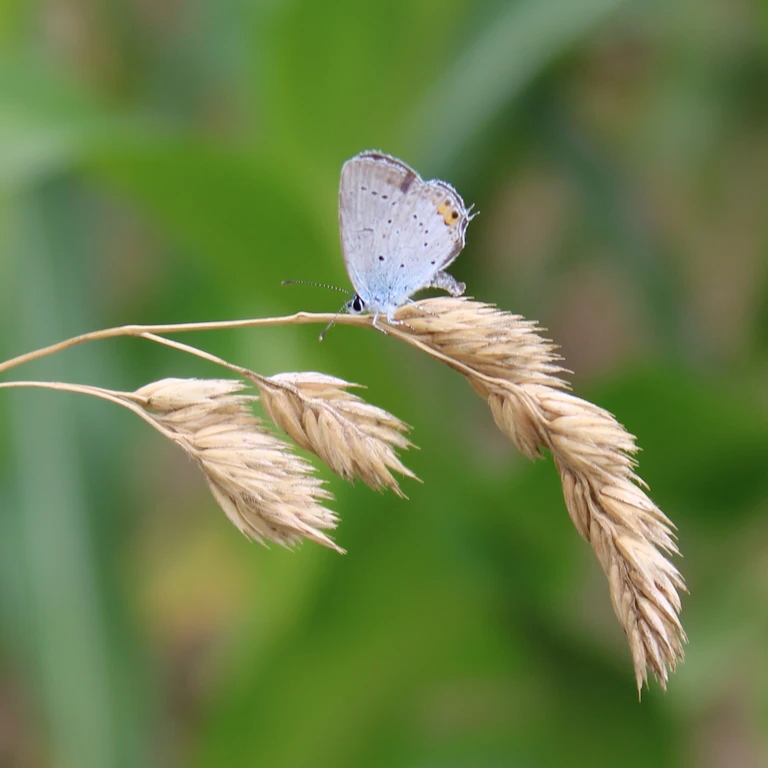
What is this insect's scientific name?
Cupido argiades (also Elkalyce argiades)
